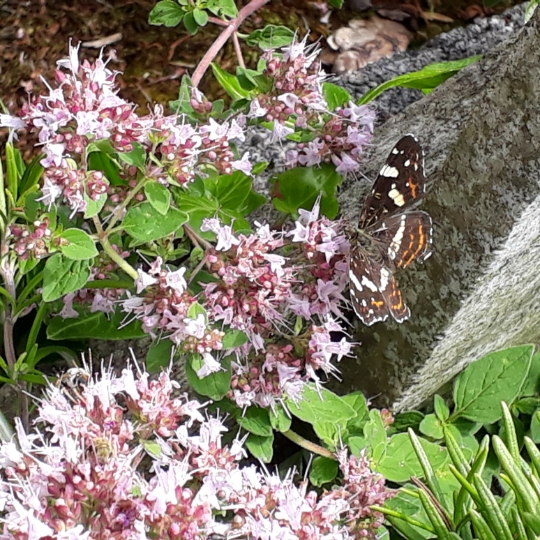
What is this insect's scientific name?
Araschnia levana
